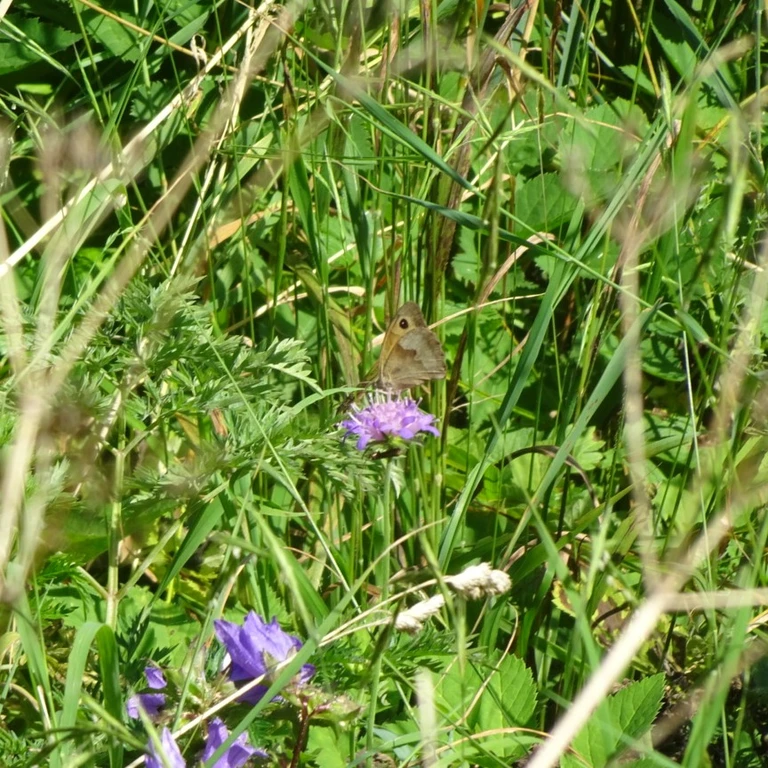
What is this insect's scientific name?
Maniola jurtina
